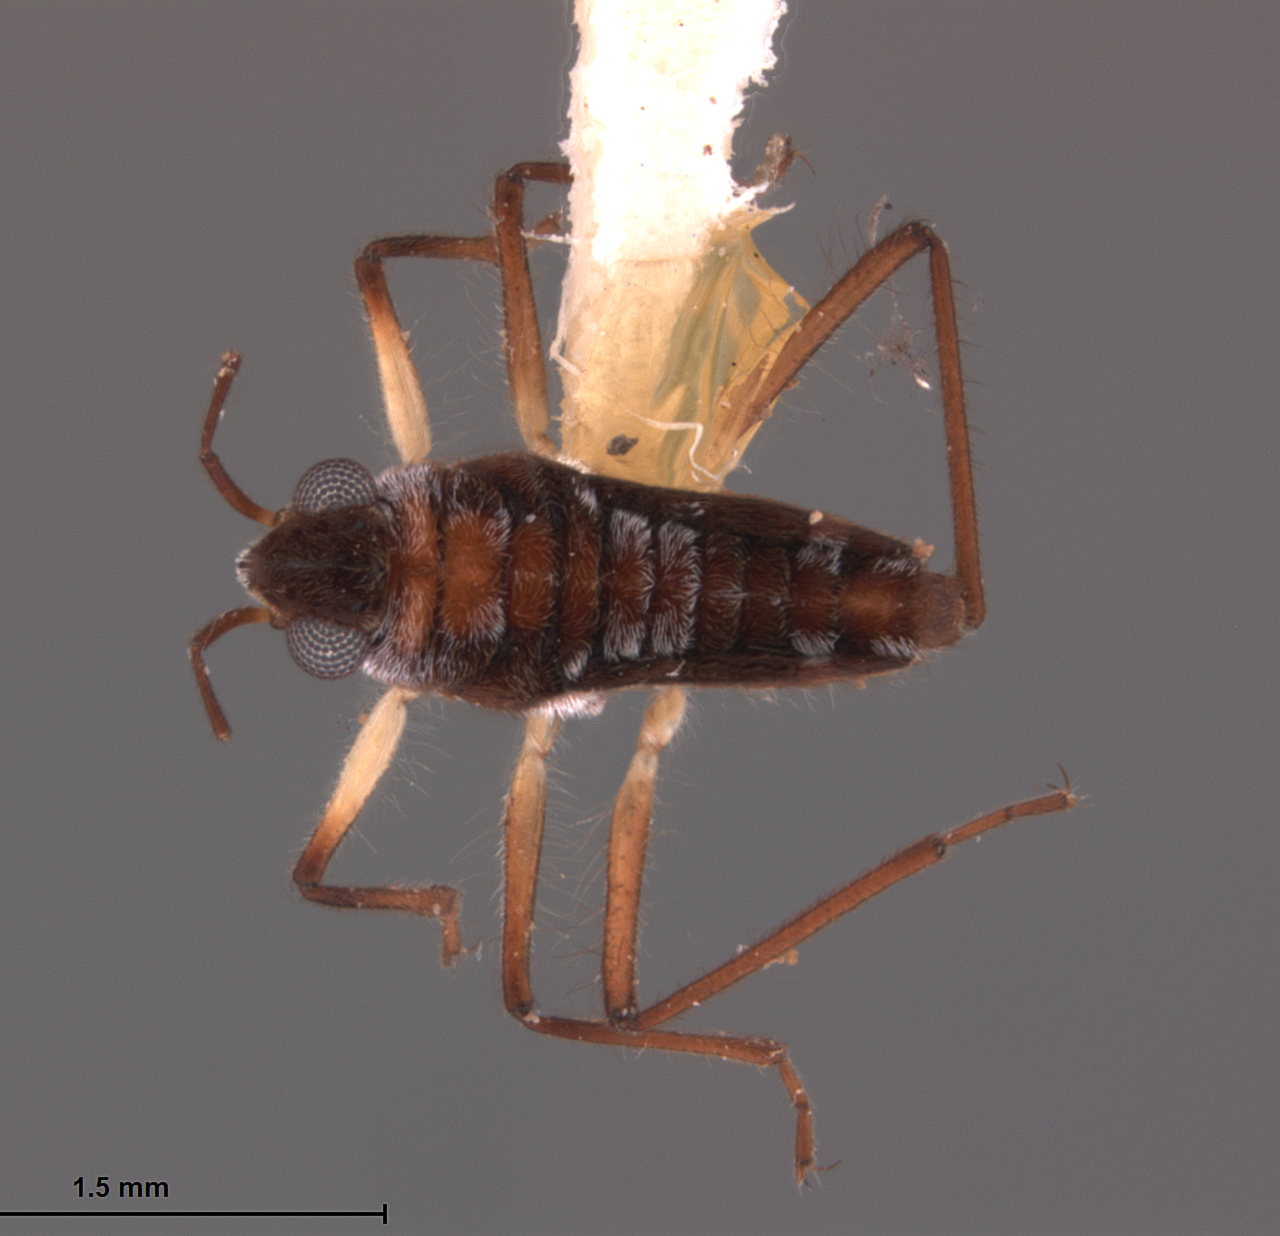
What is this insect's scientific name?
Microvelia crinata
